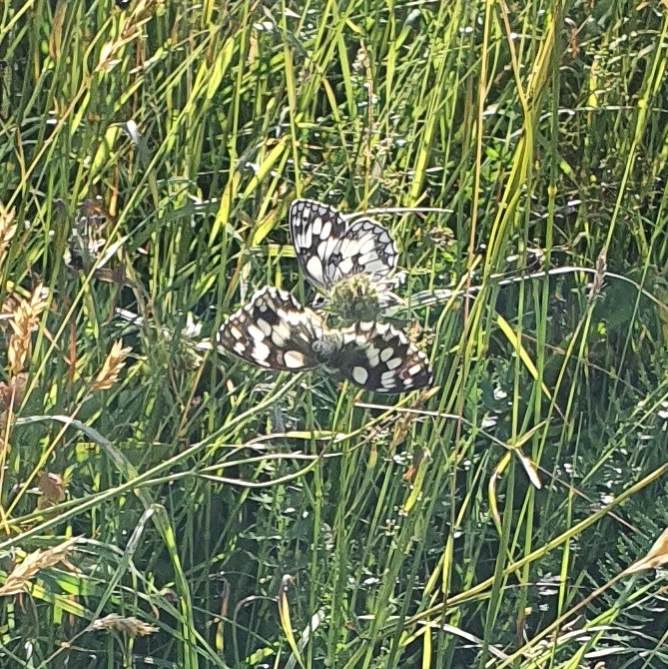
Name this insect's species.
Melanargia galathea
